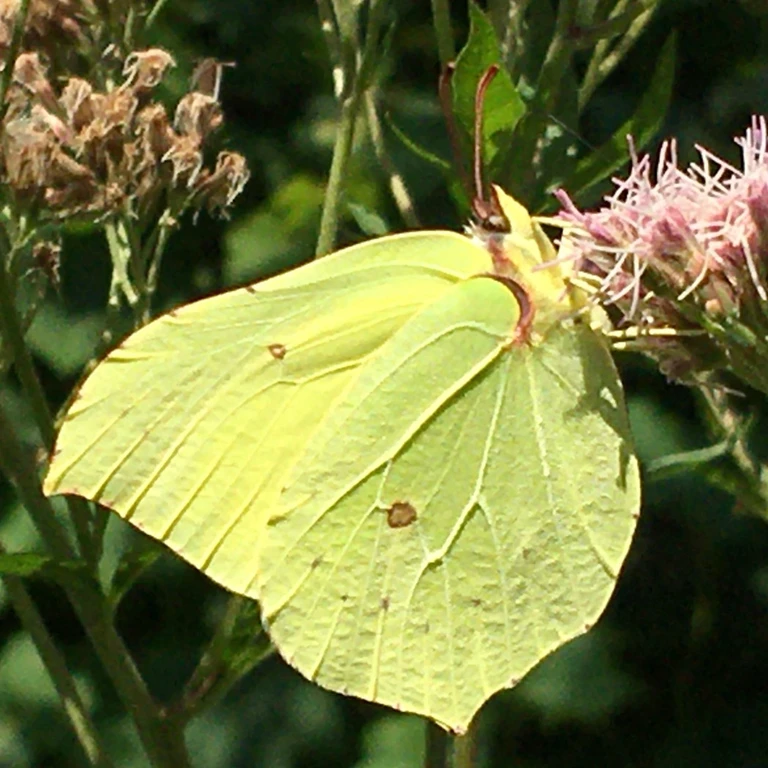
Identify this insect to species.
Gonepteryx rhamni
